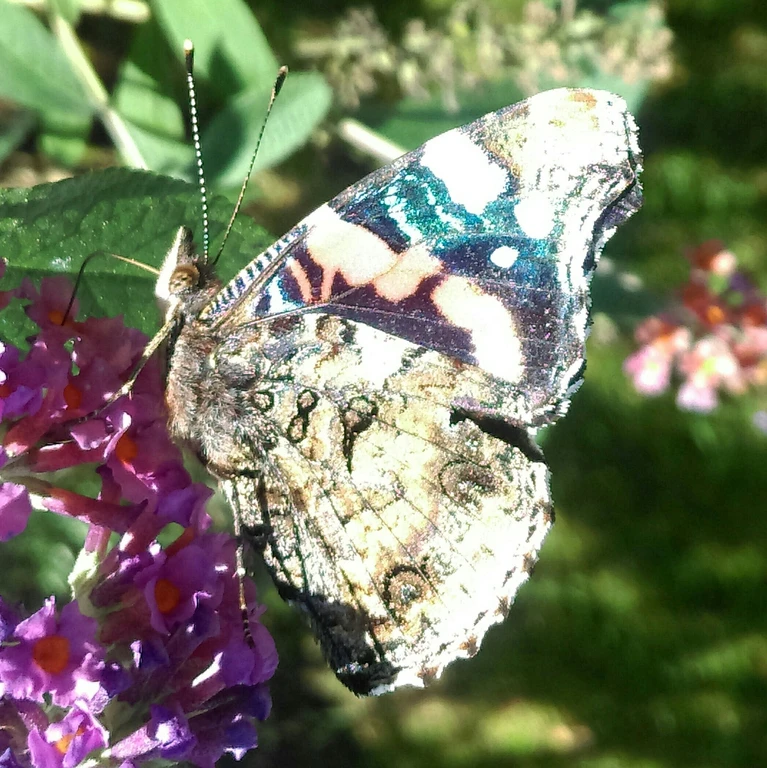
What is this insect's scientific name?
Vanessa atalanta
